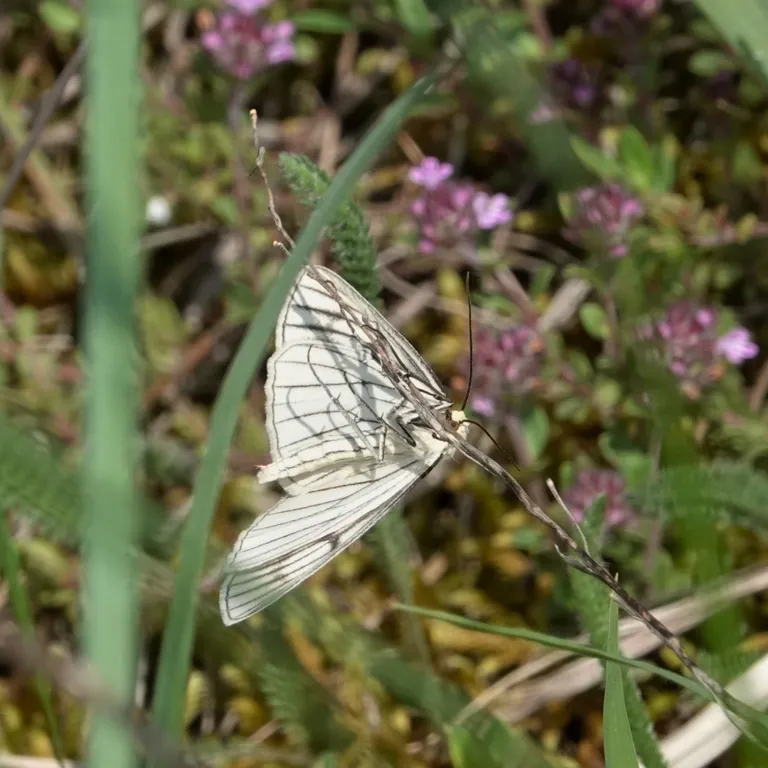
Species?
Siona lineata
